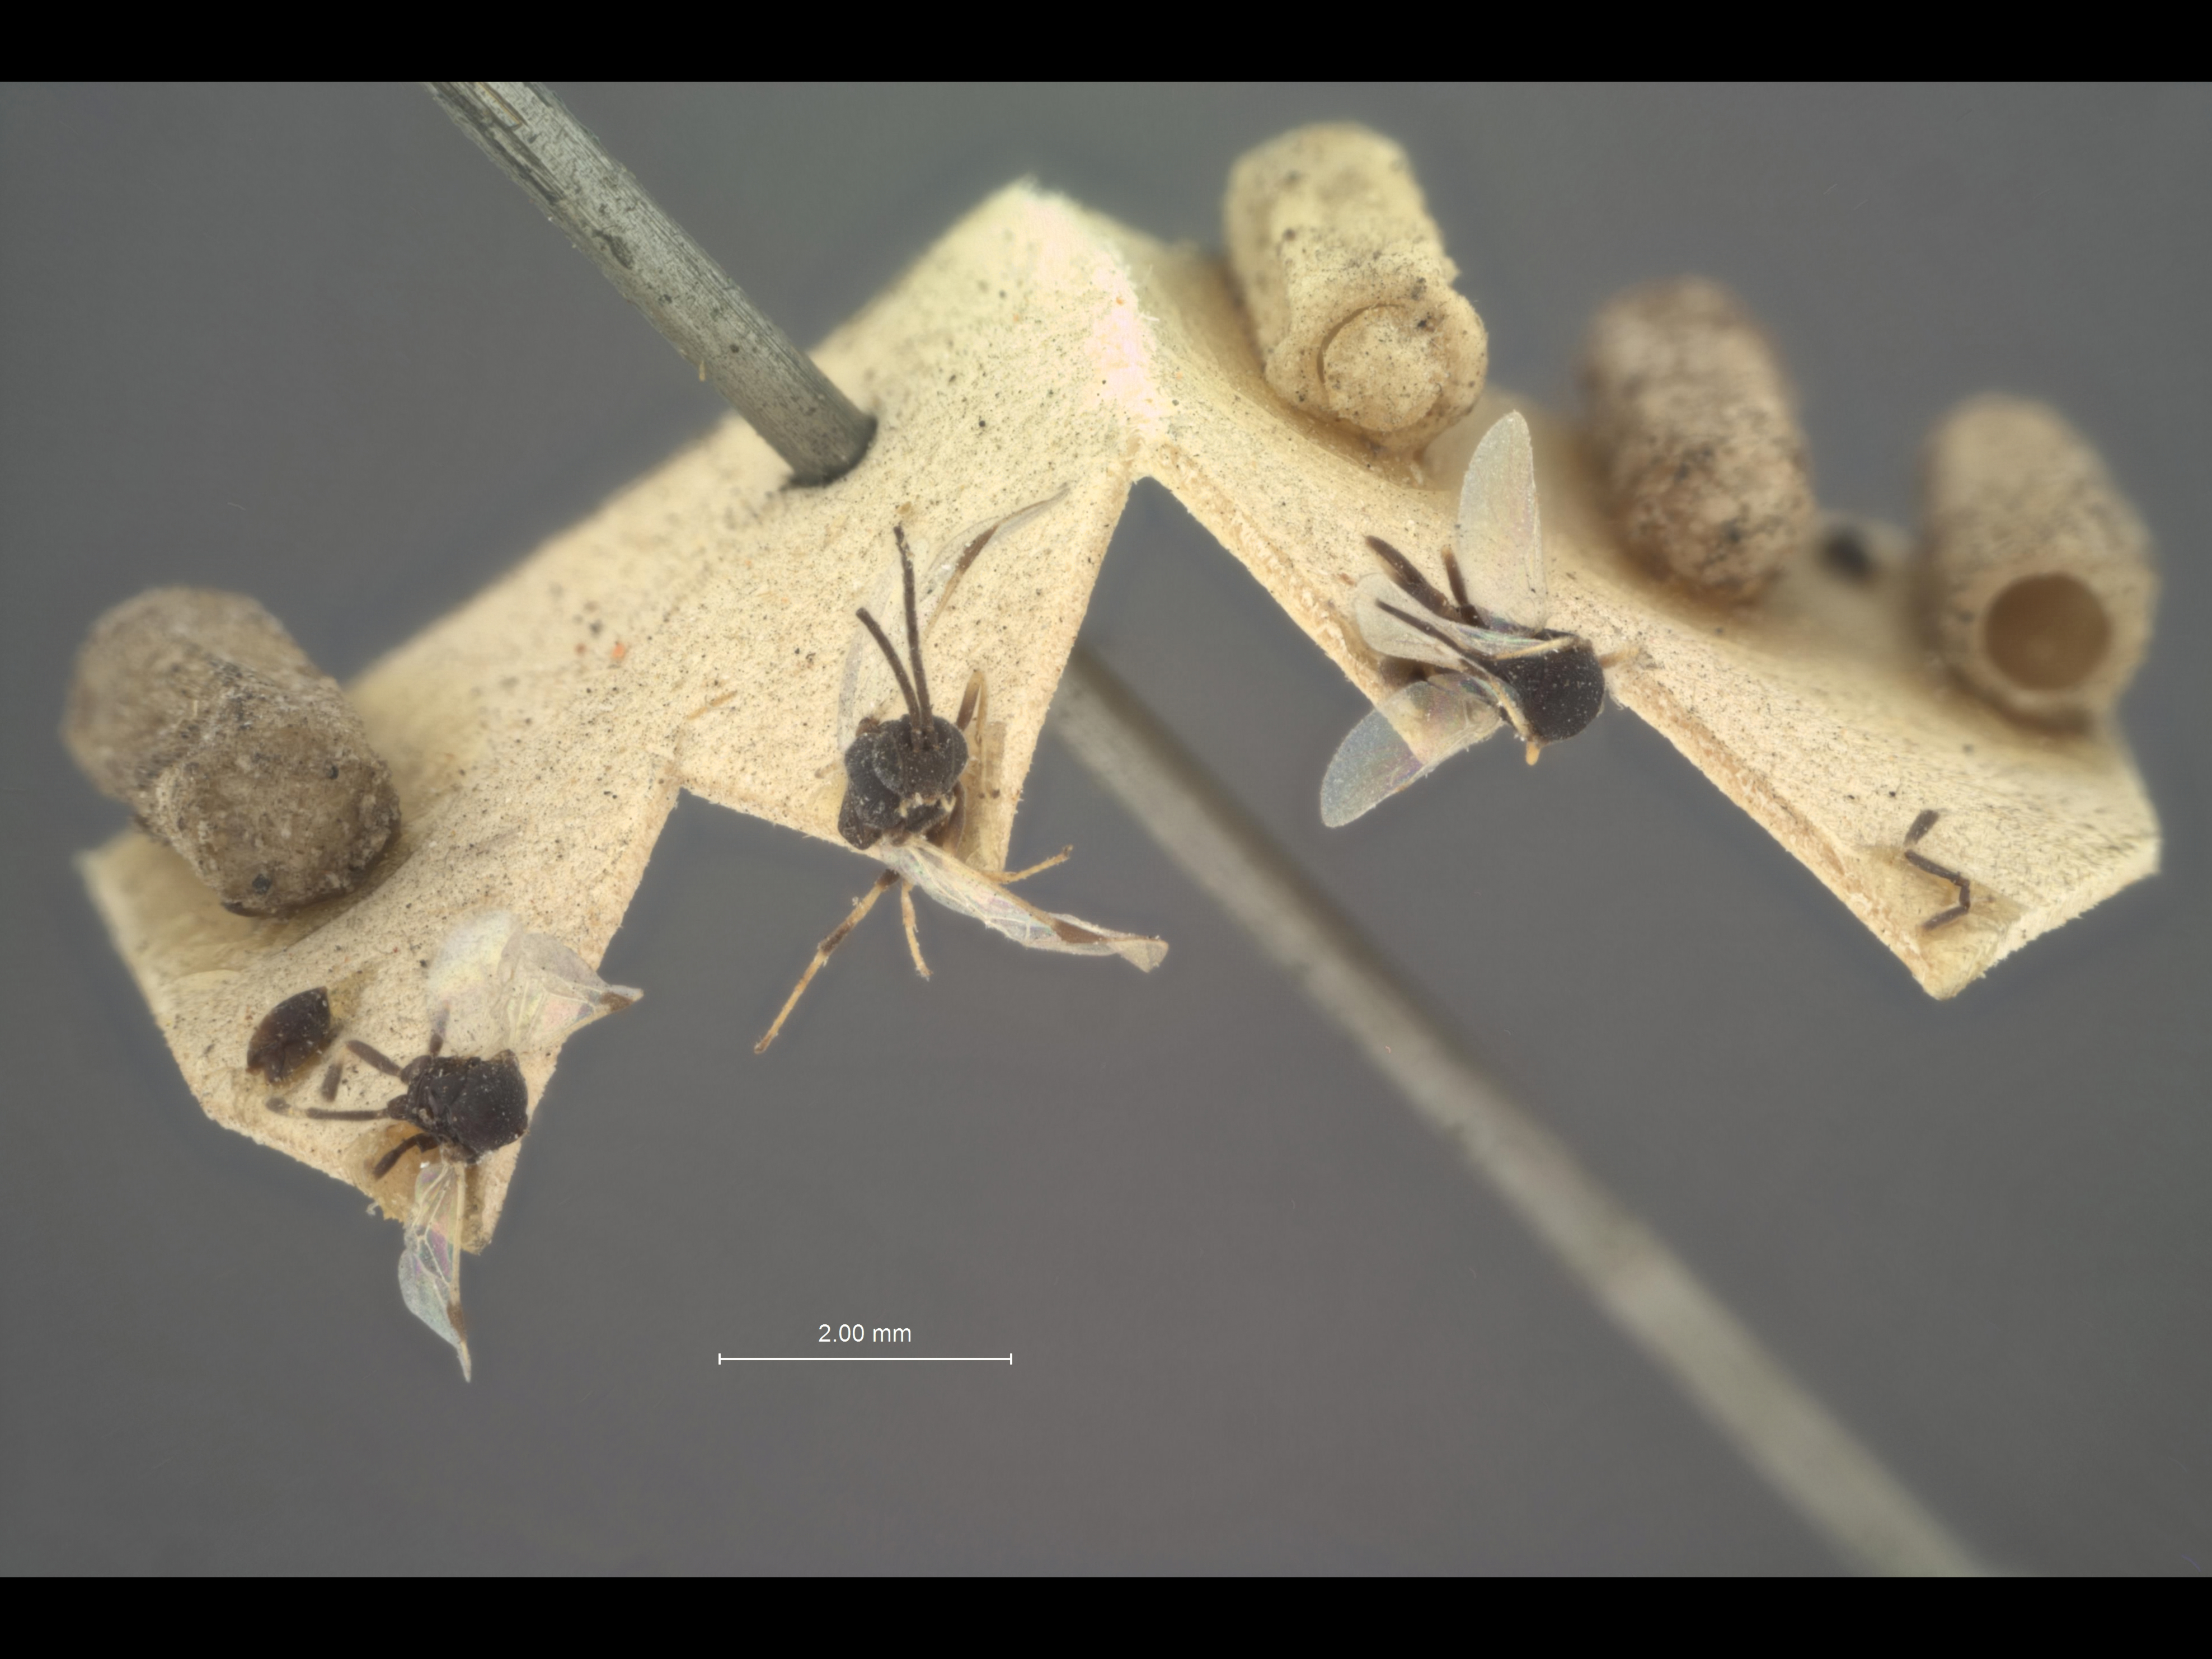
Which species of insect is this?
Apanteles cassianus
